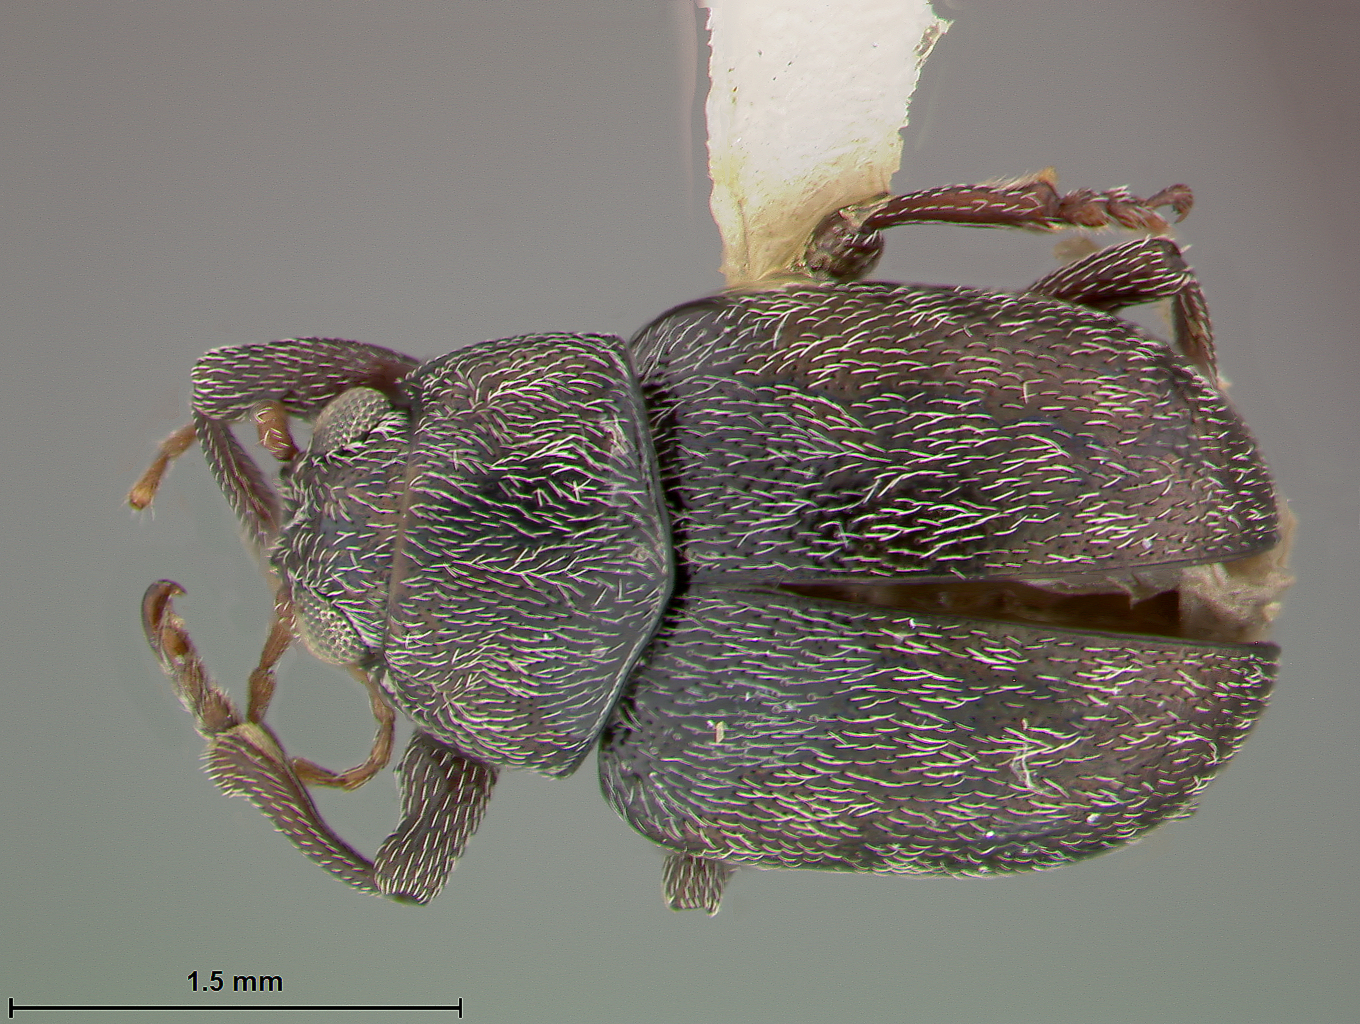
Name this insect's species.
Chalcosicya eleutherae
